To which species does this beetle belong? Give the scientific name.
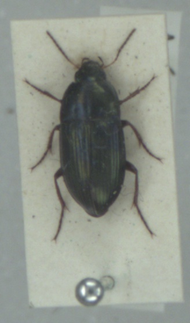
Amara aenea
